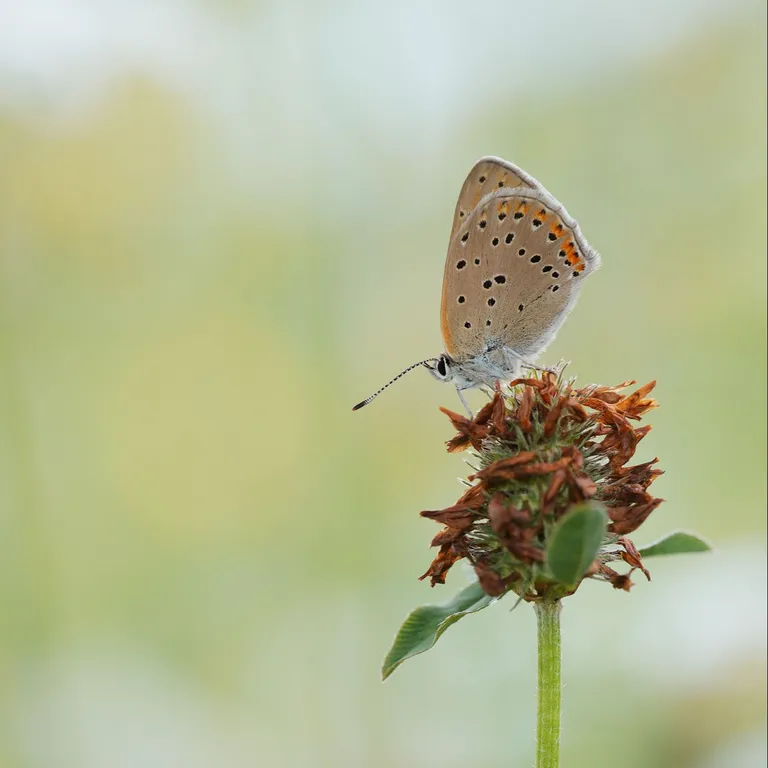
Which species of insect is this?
Lycaena hippothoe (also Palaeochrysophanus hippothoe)
